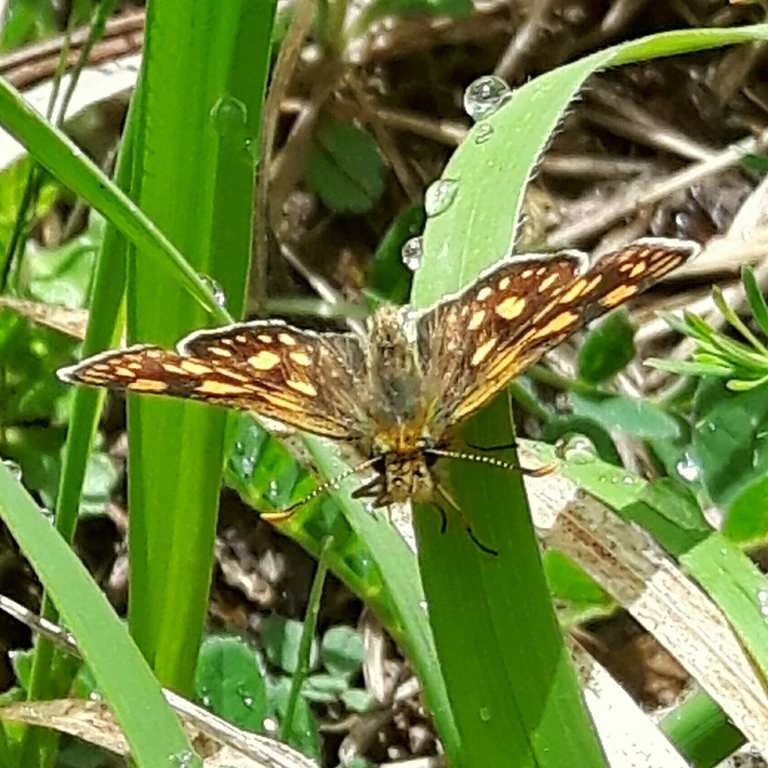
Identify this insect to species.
Carterocephalus palaemon
